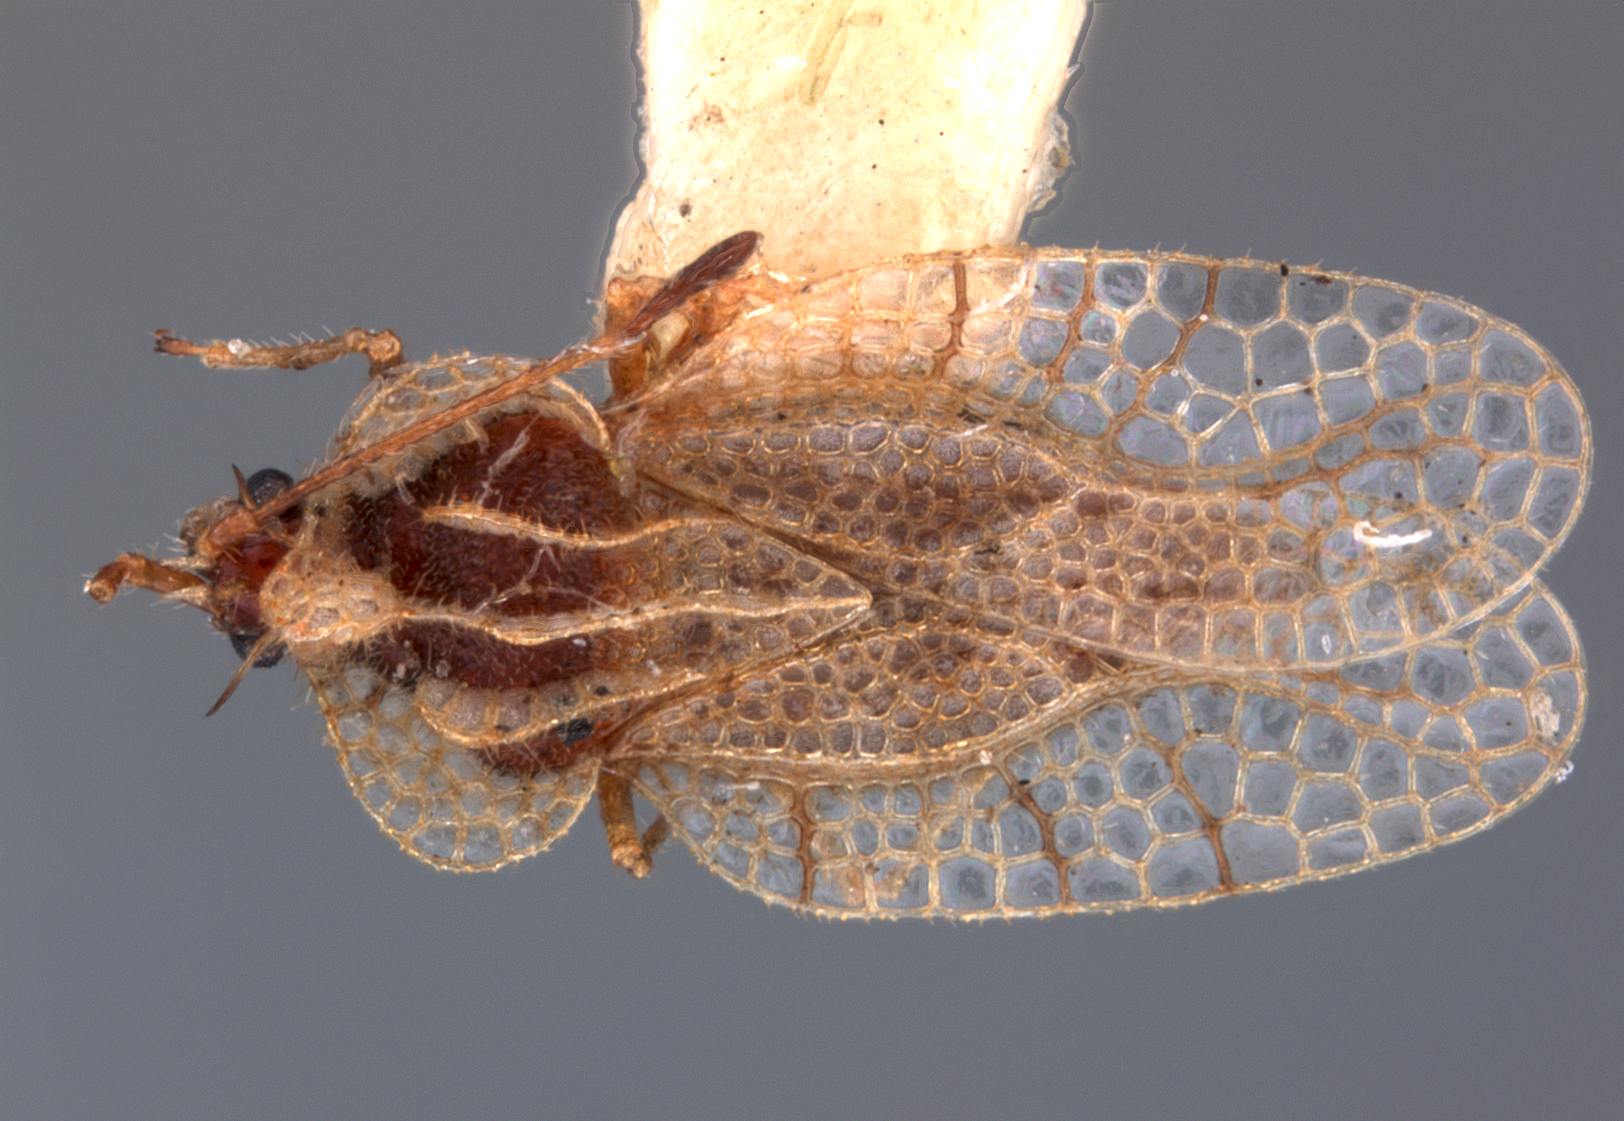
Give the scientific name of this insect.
Gargaphia shelfordi
